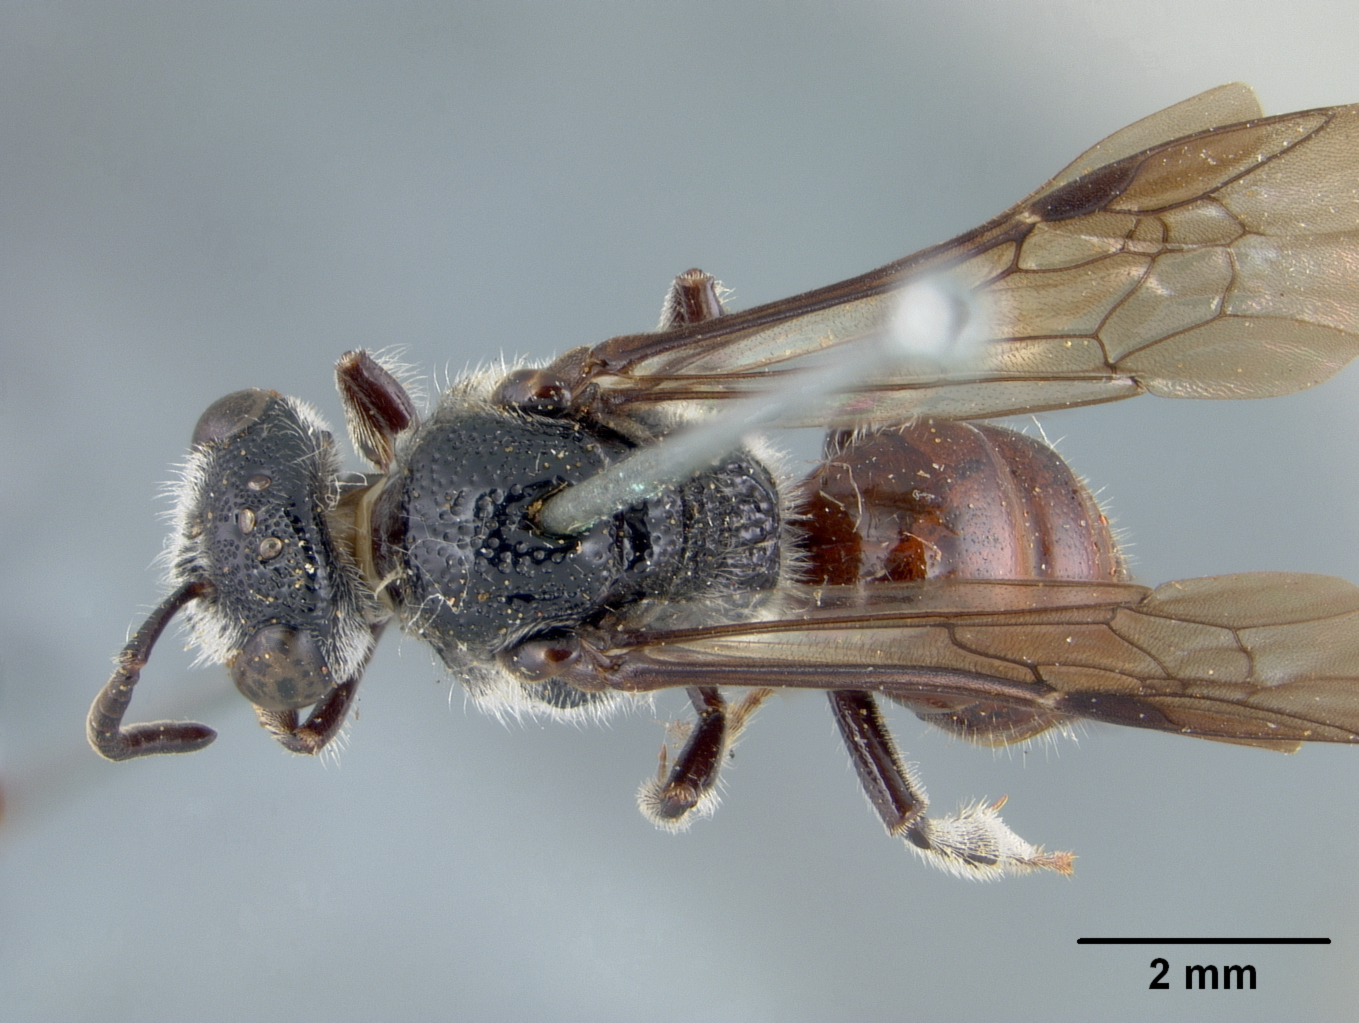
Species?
Sphecodes rotundiceps
